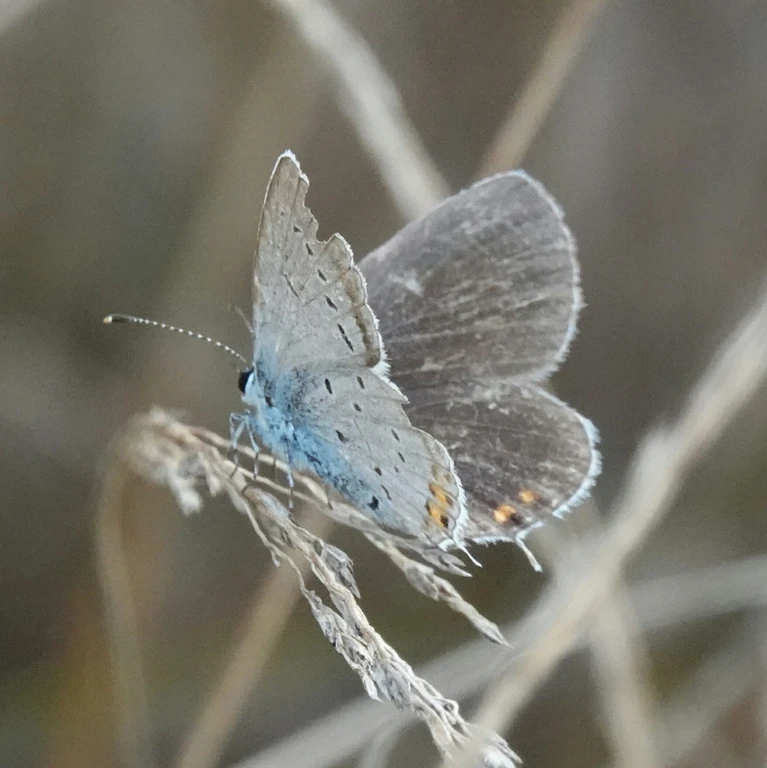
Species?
Cupido argiades (also Elkalyce argiades)
